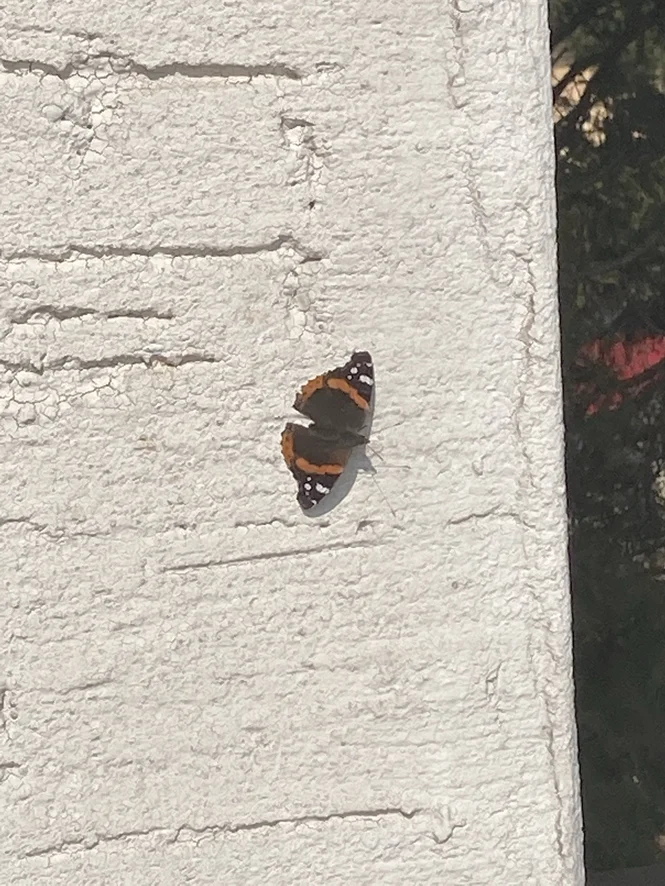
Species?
Vanessa atalanta
